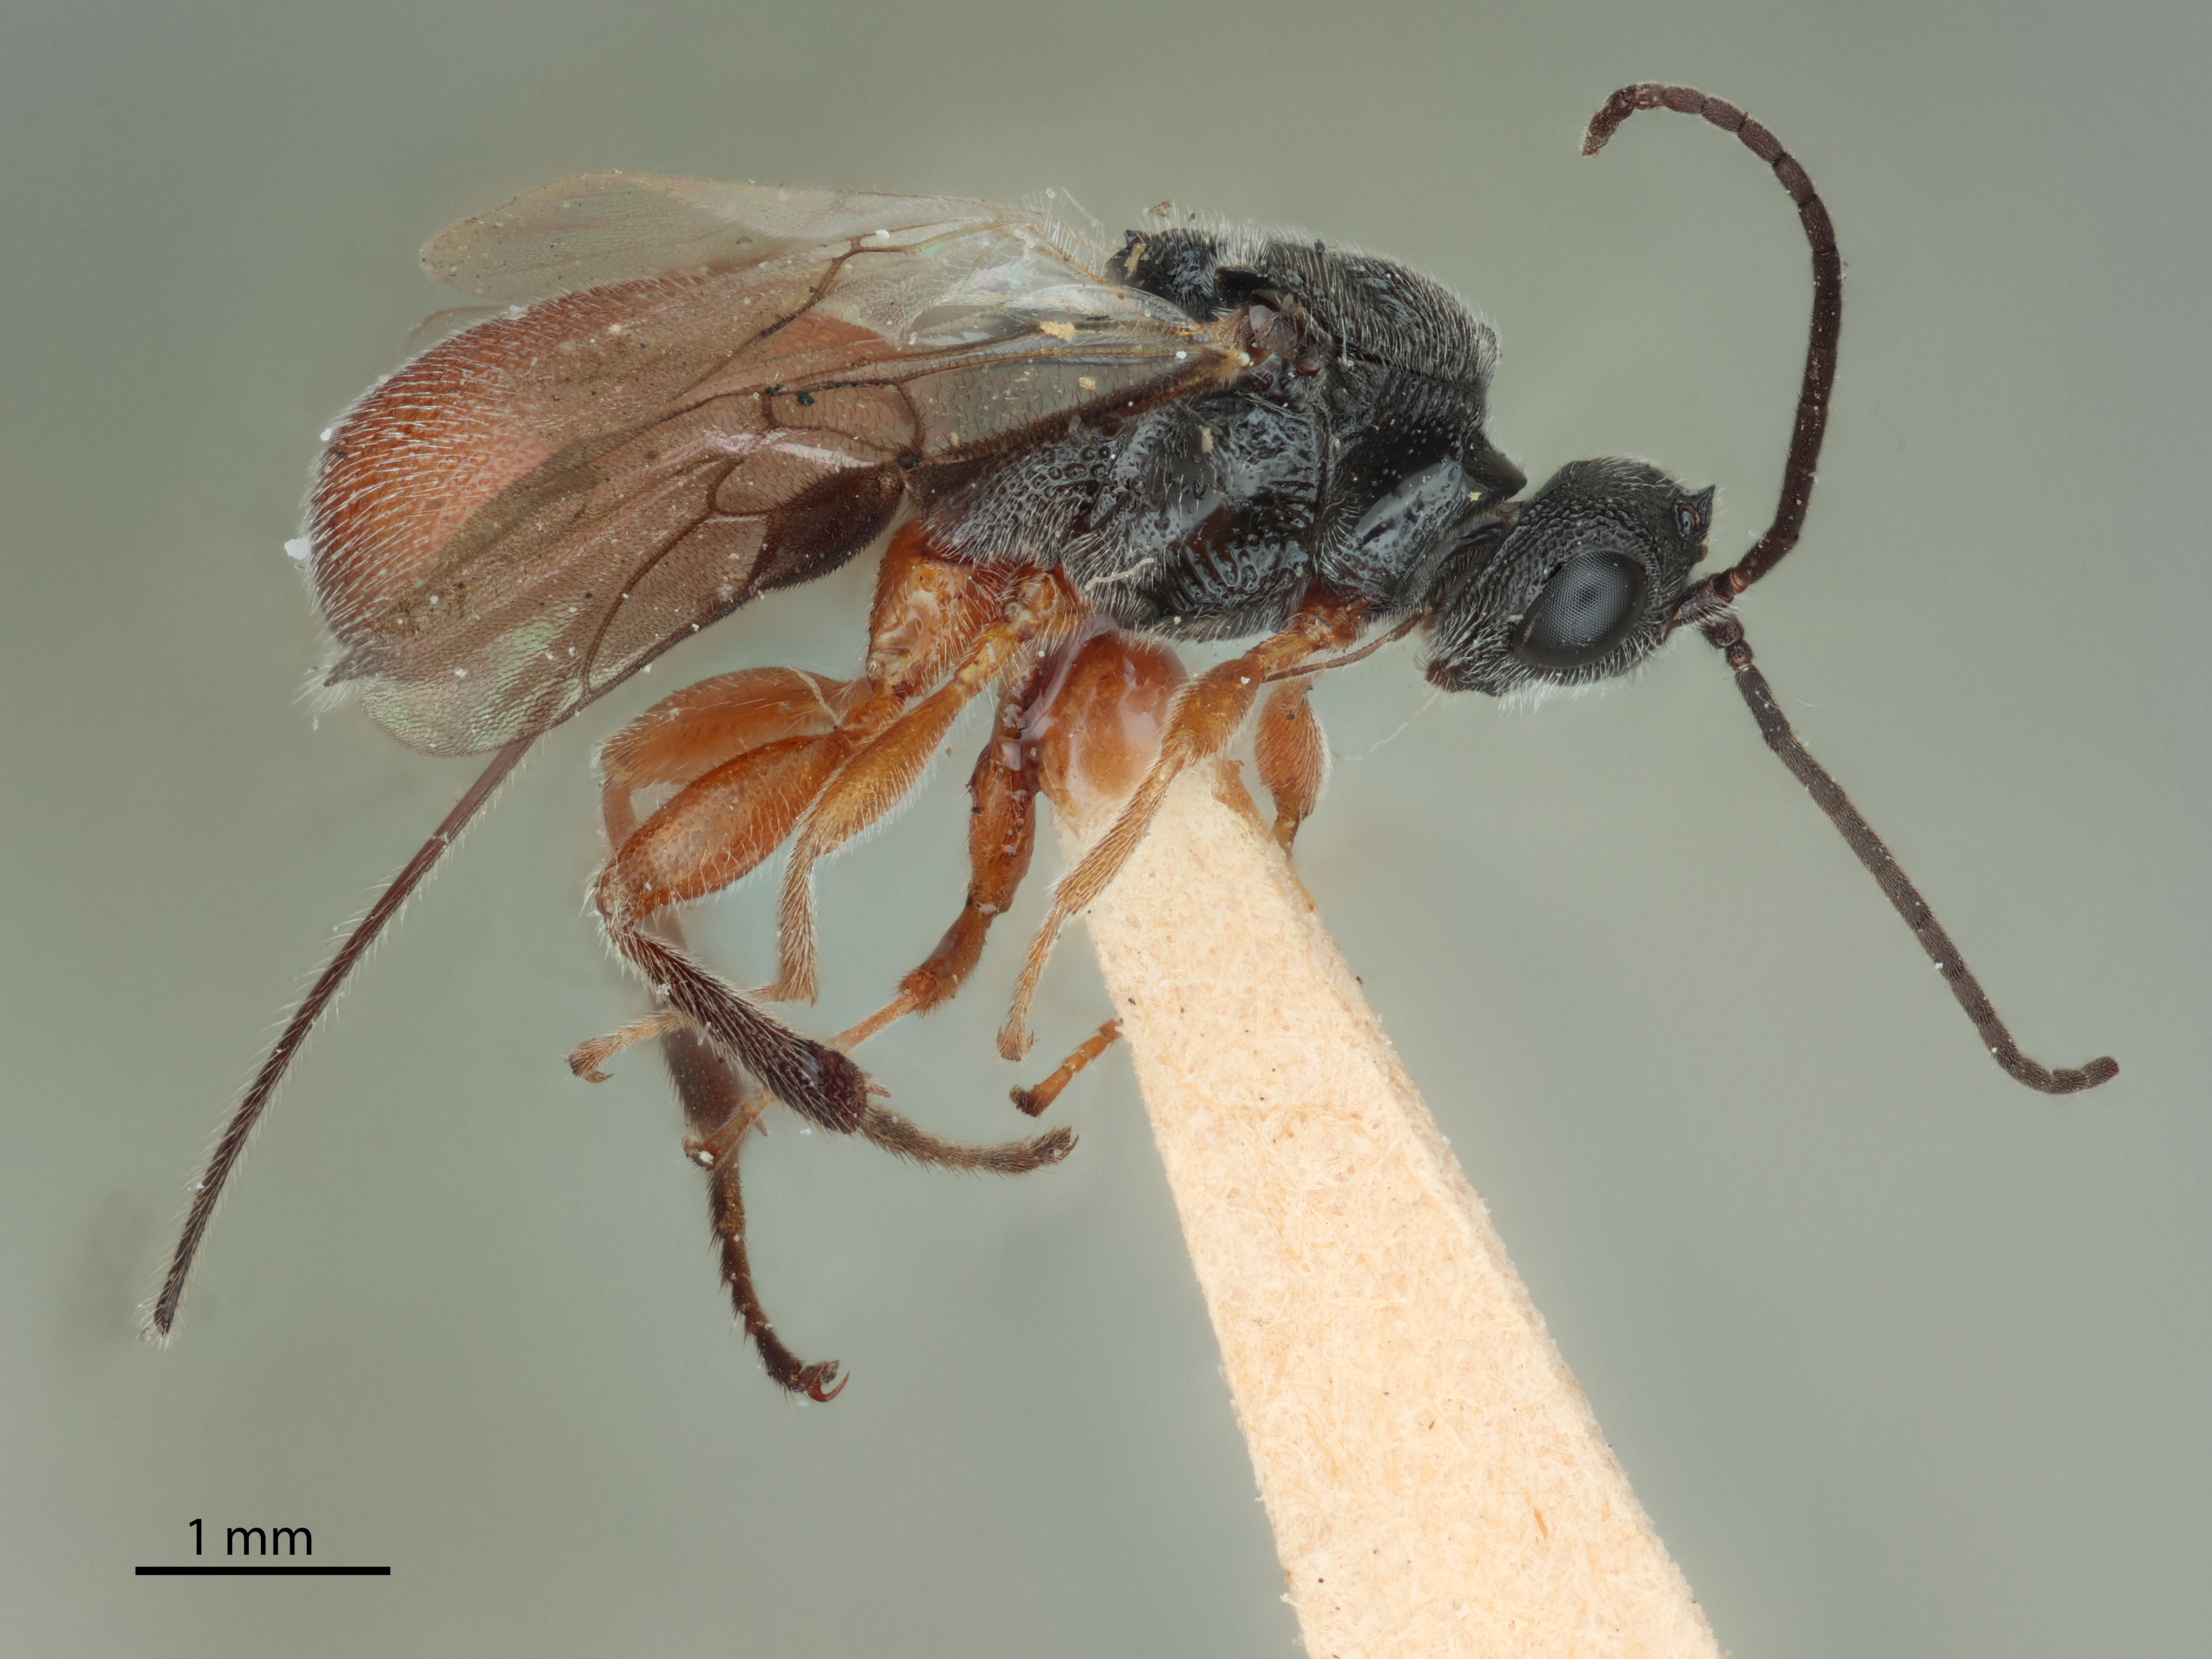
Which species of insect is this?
Urosigalphus forbesi
